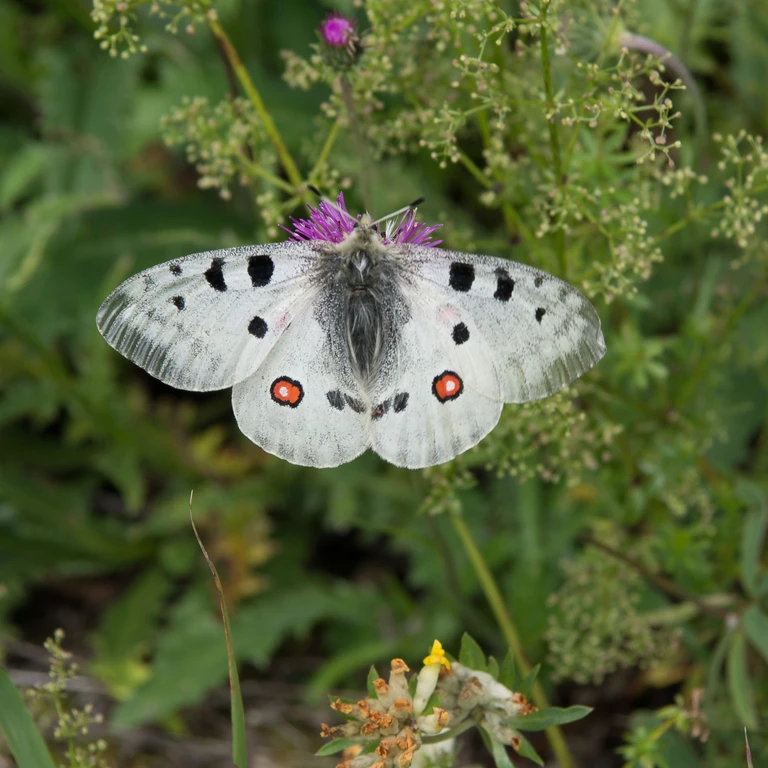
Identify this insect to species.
Parnassius apollo
